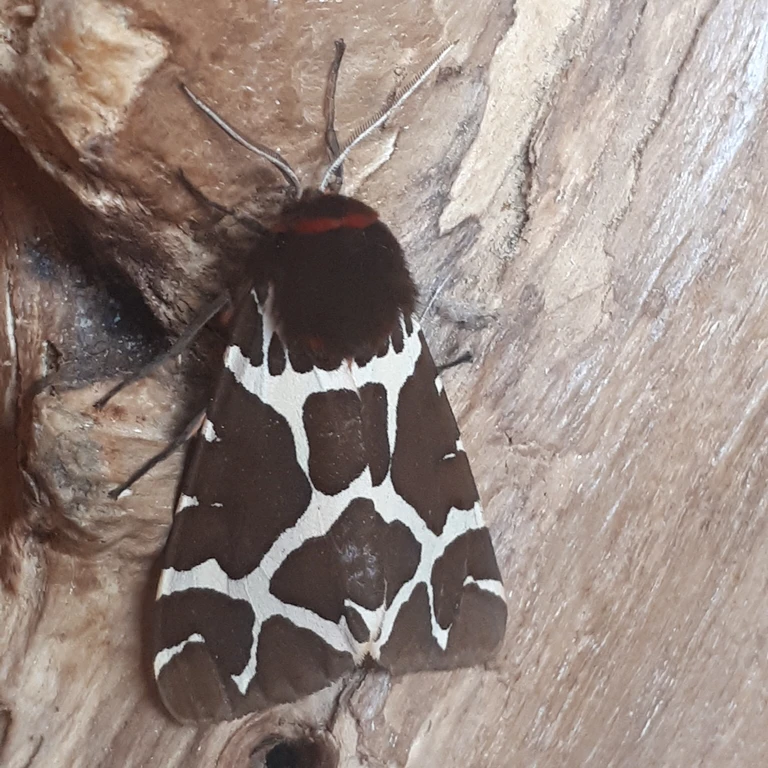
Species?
Arctia caja
